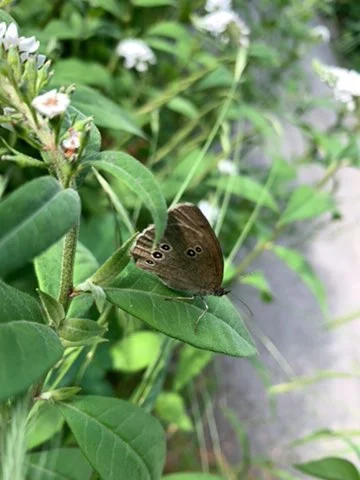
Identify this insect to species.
Aphantopus hyperantus
